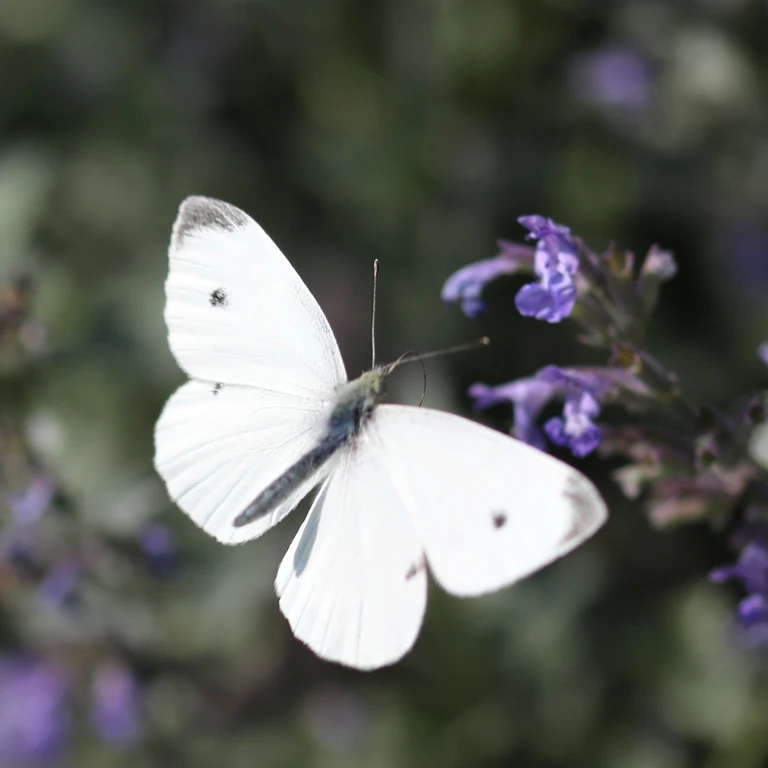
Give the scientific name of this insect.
Pieris rapae
